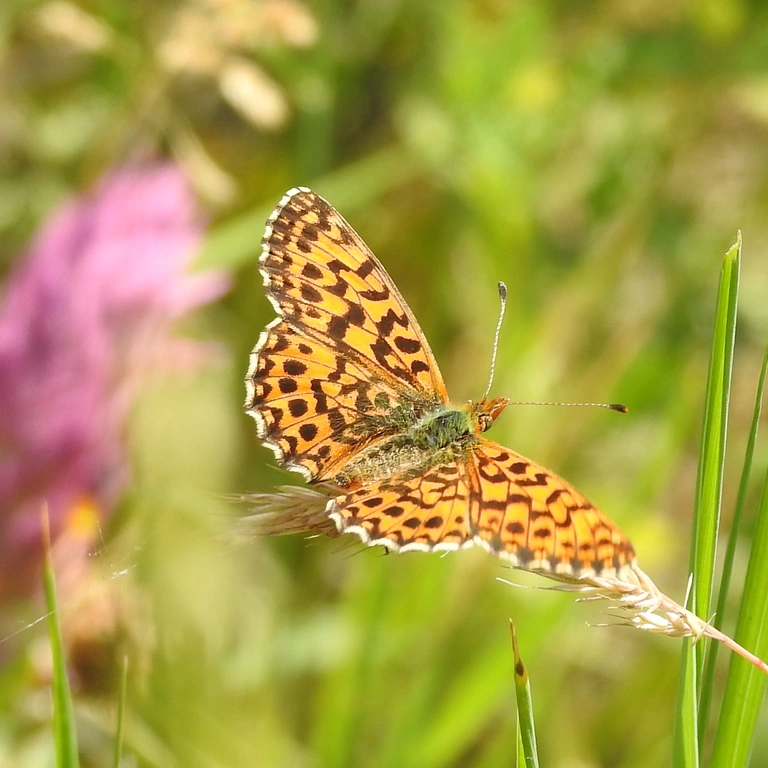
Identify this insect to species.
Boloria dia
